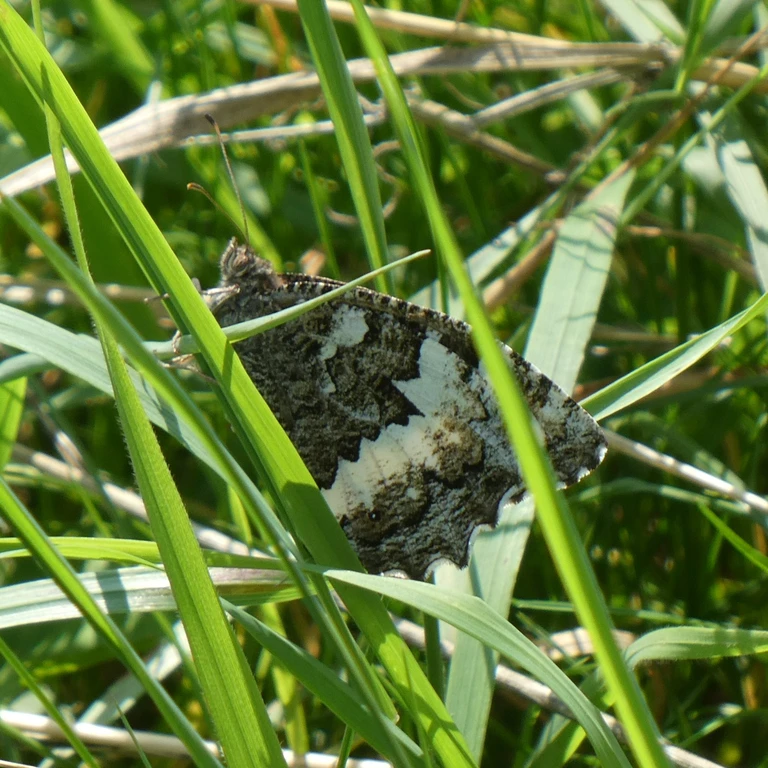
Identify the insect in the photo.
Brintesia circe
